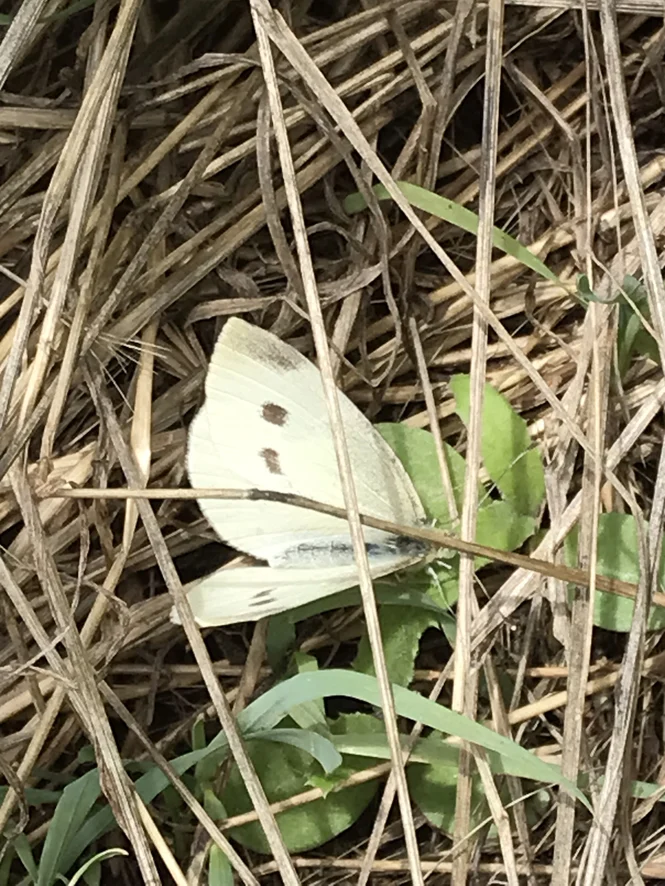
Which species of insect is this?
Pieris rapae
